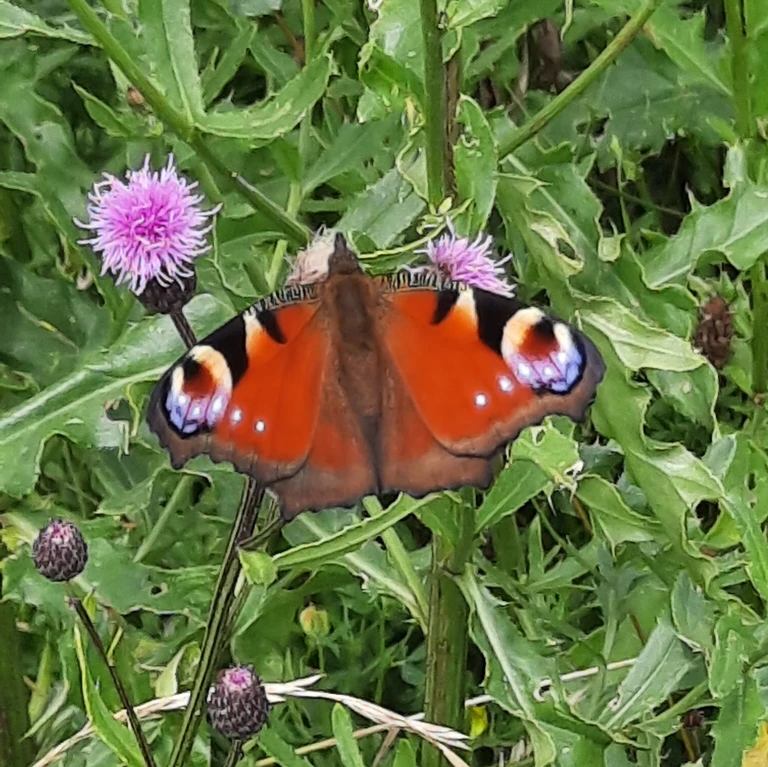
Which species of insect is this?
Aglais io
